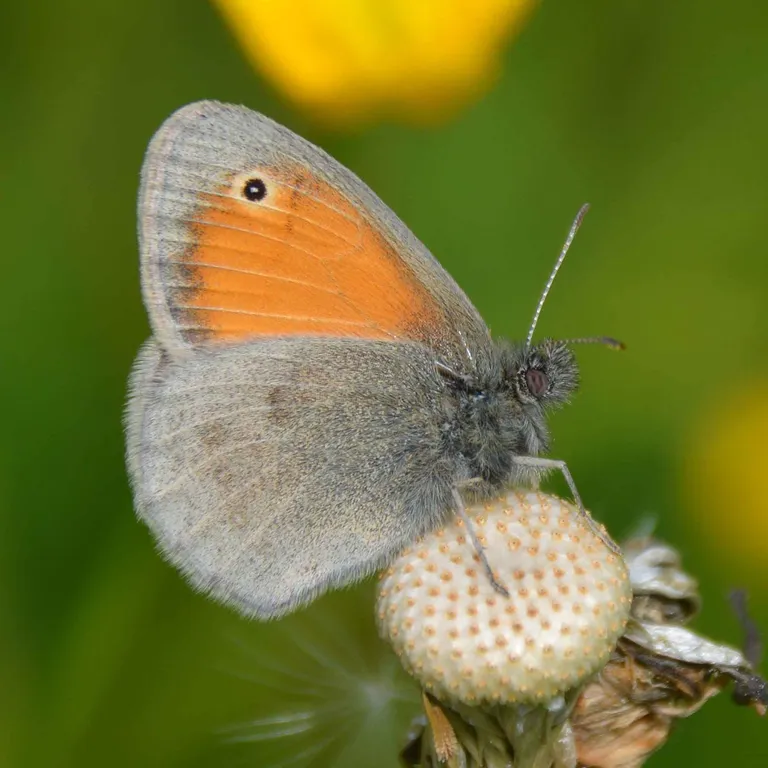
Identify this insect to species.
Coenonympha pamphilus
